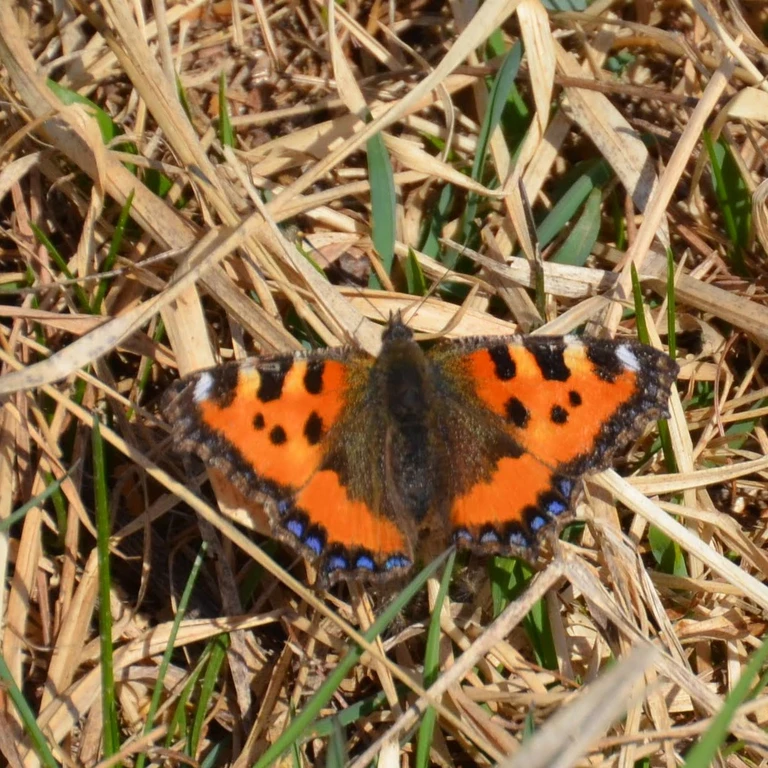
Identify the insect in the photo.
Aglais urticae
